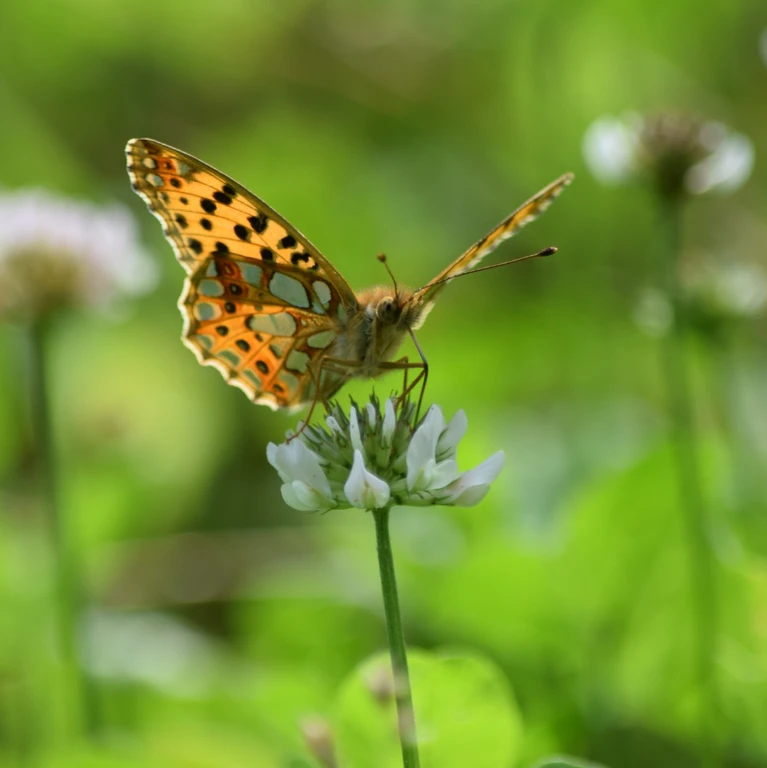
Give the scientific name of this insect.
Issoria lathonia
